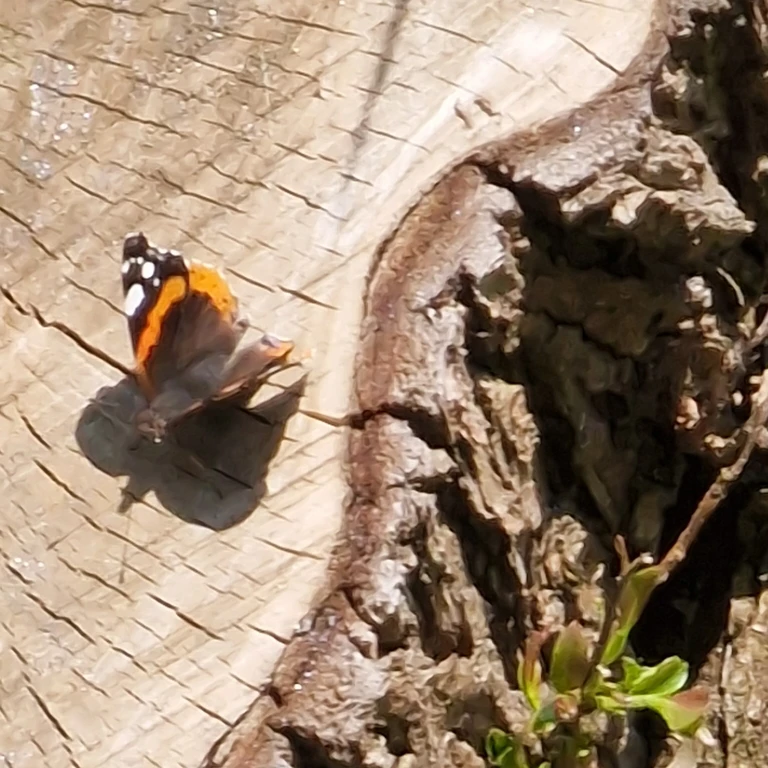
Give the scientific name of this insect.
Vanessa atalanta
